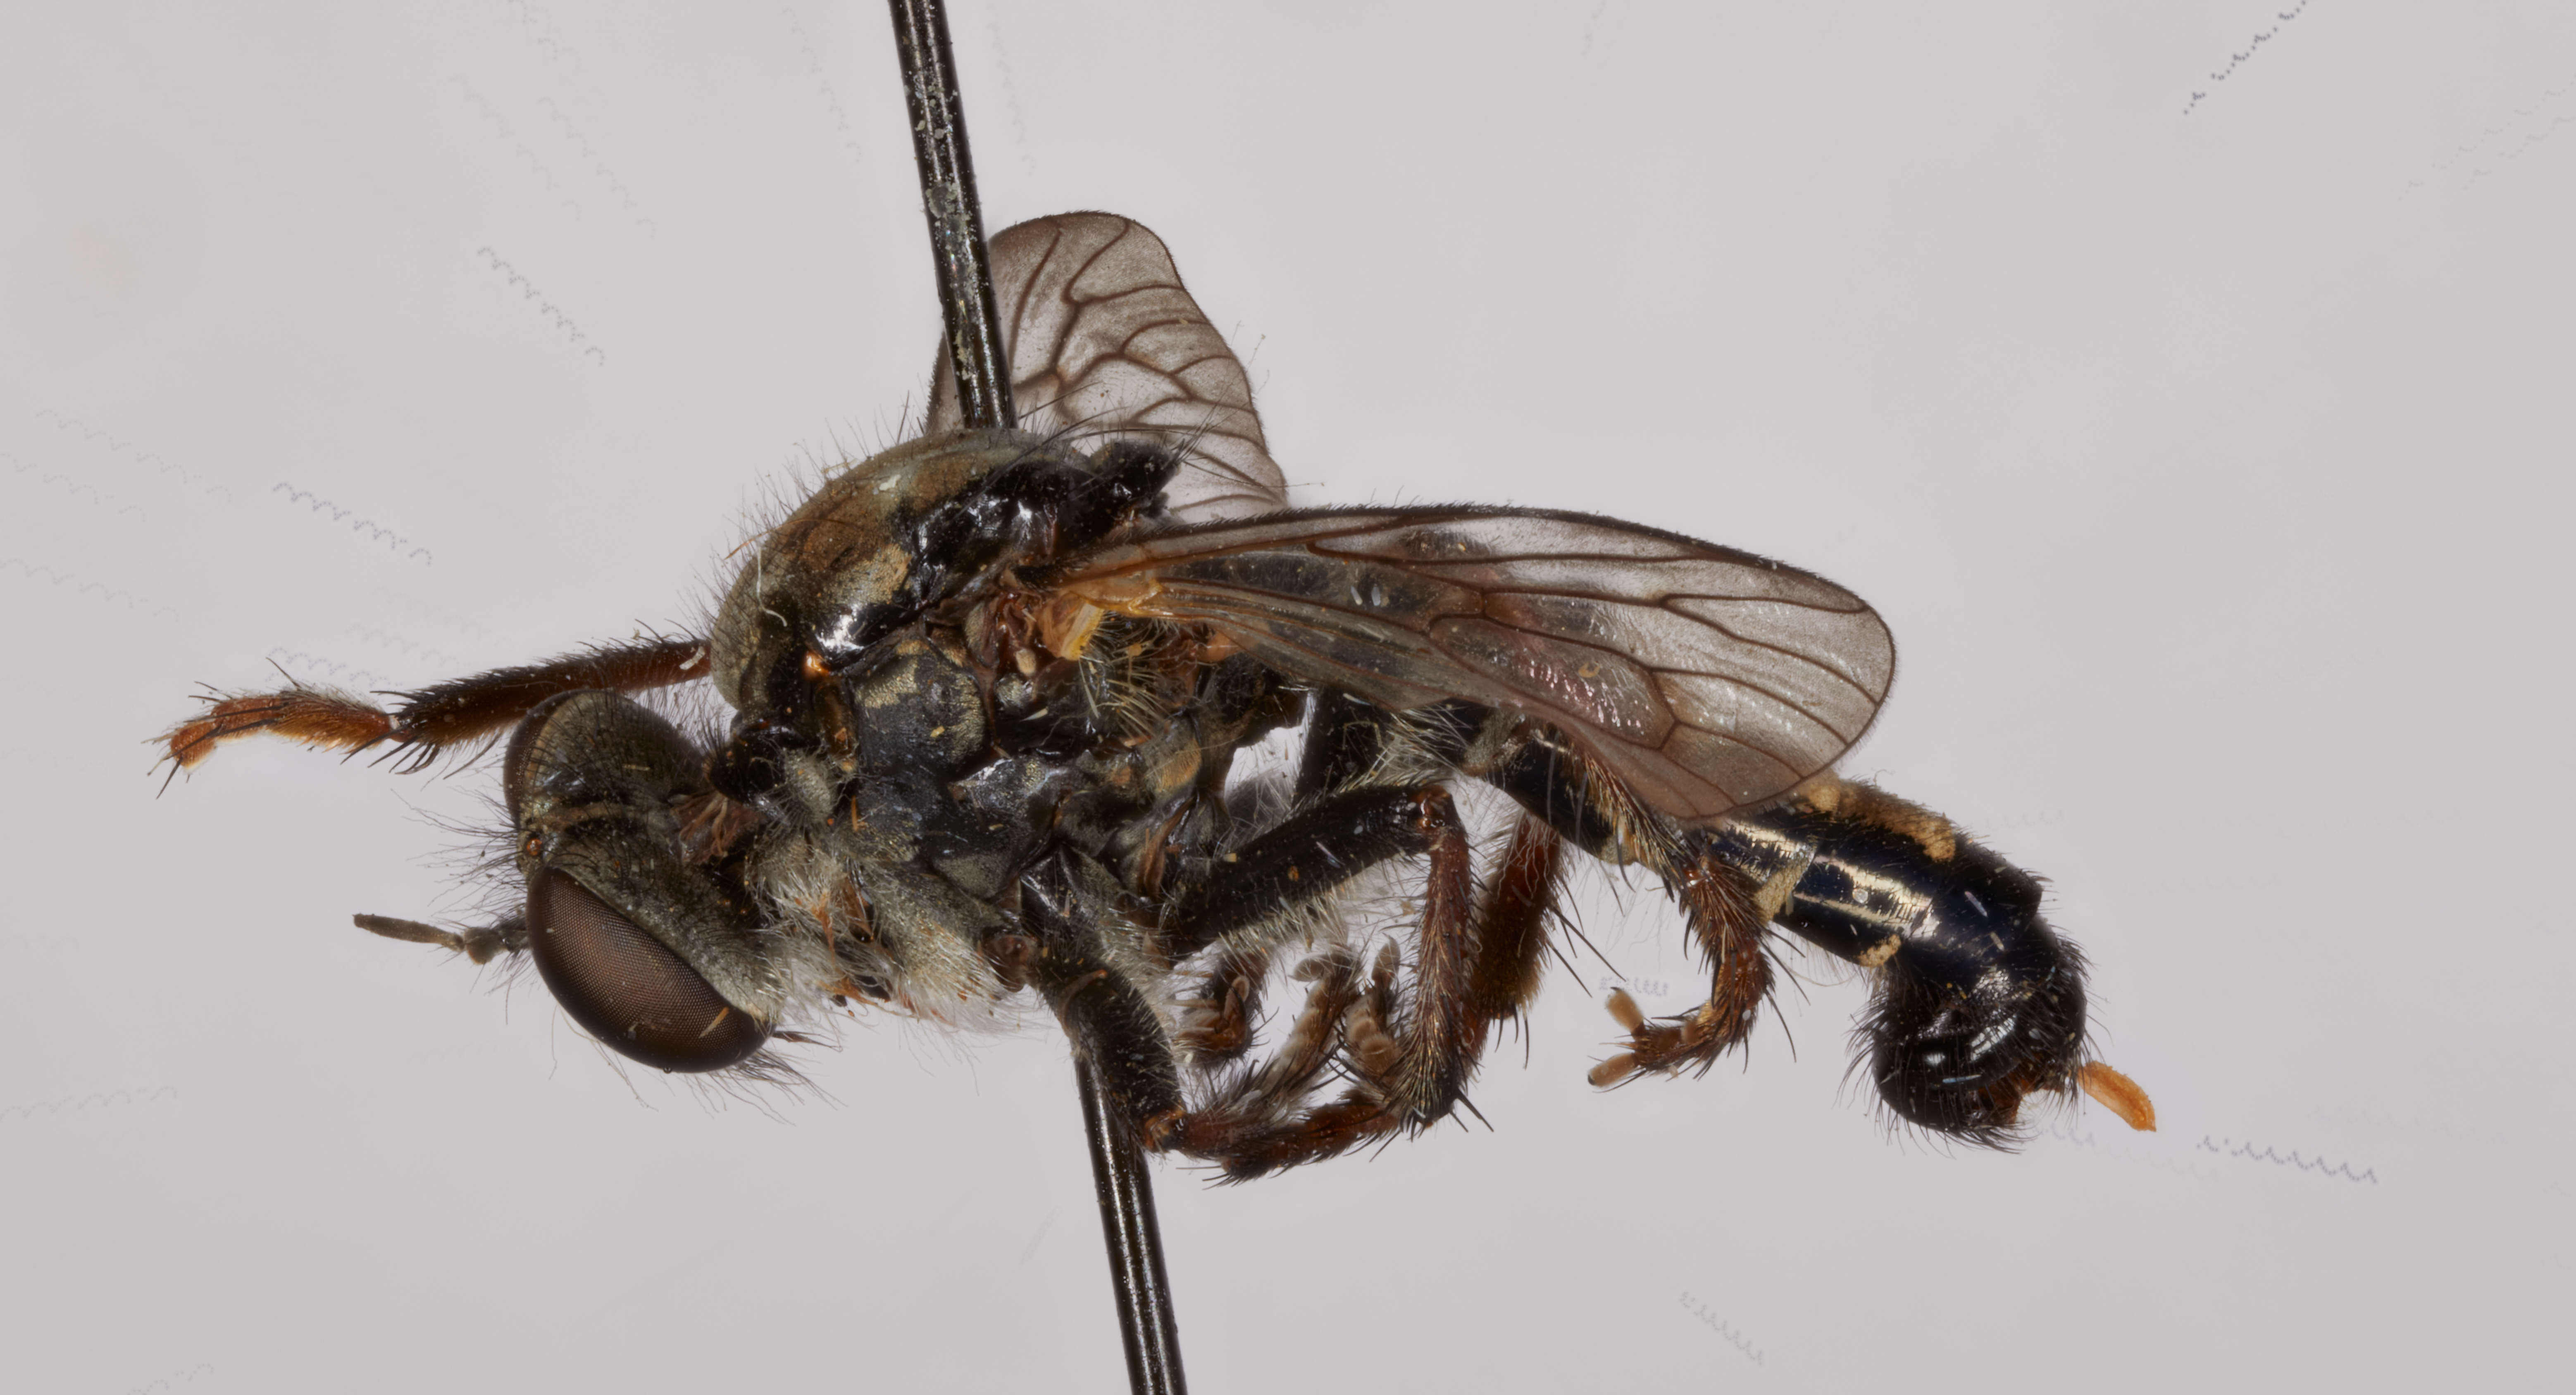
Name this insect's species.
Cyrtopogon vulneratus
